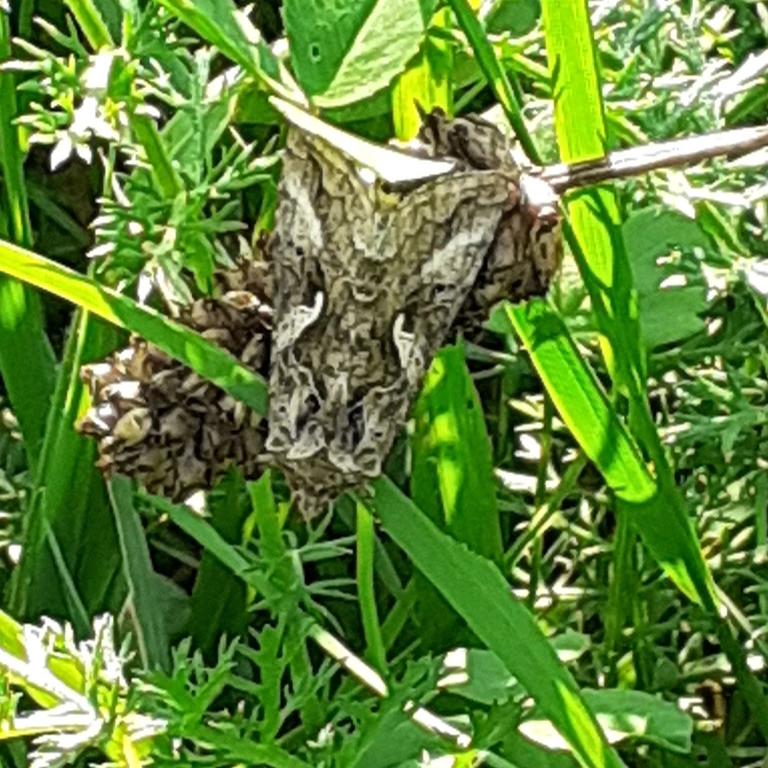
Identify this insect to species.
Autographa gamma
